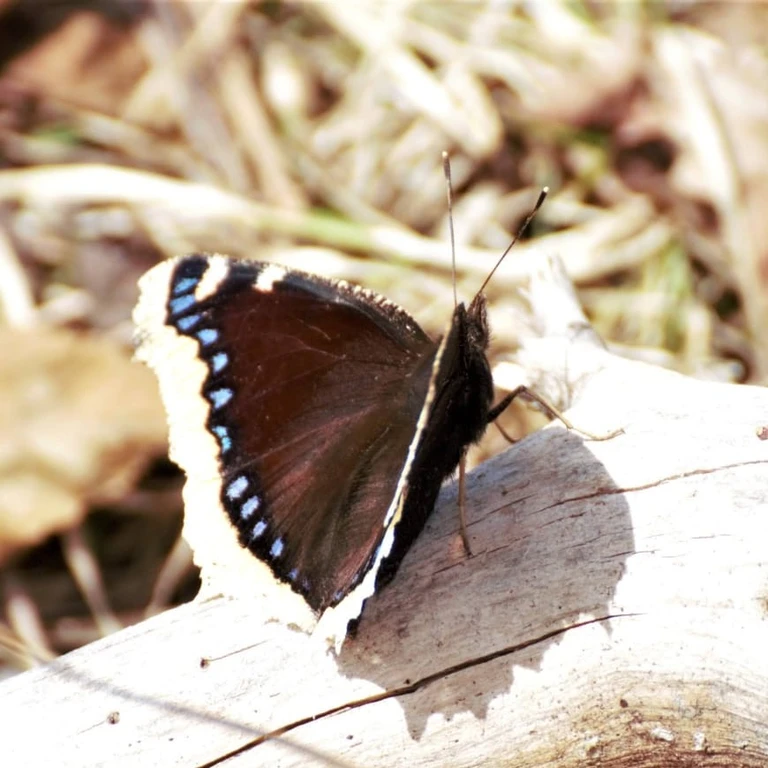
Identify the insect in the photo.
Nymphalis antiopa
